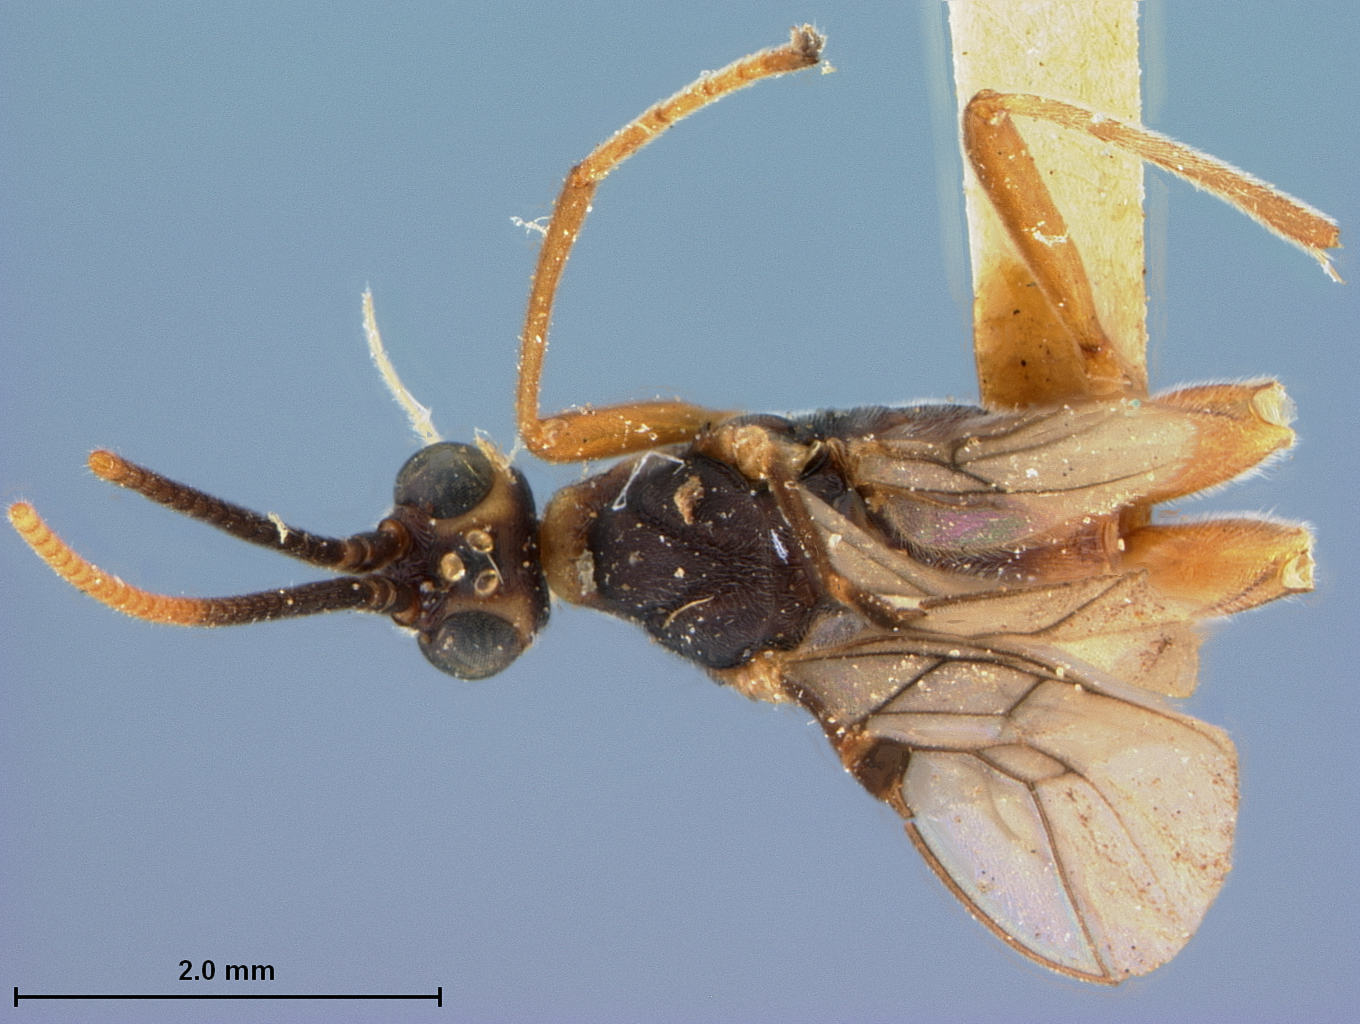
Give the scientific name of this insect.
Rhogas luzonensis
